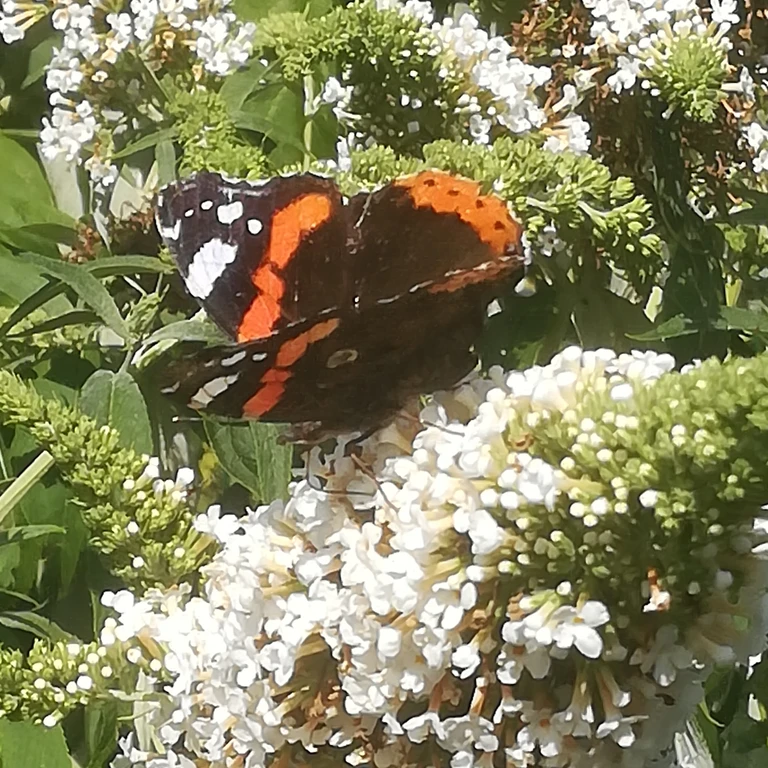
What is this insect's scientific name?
Vanessa atalanta
